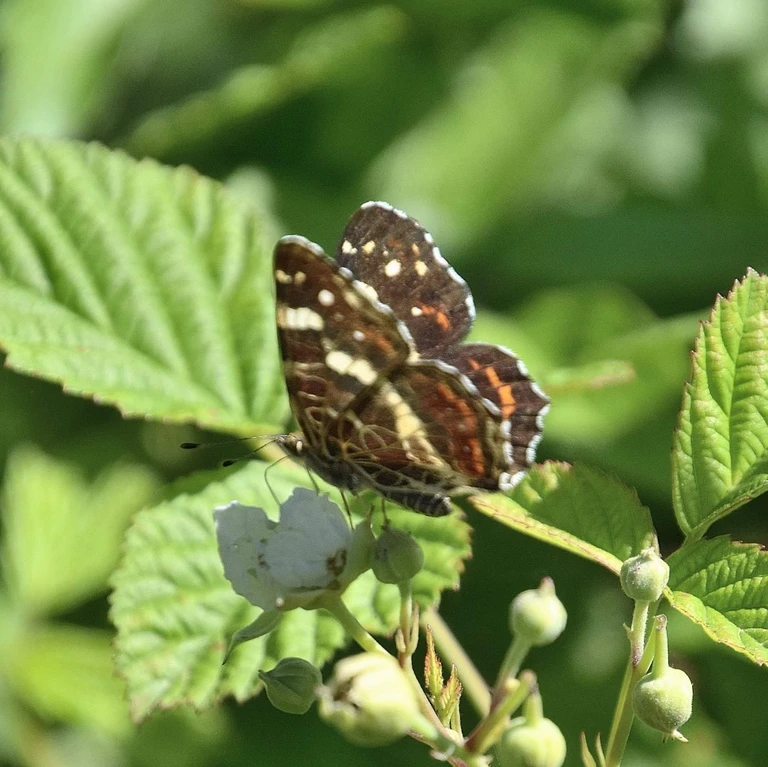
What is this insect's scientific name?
Araschnia levana
